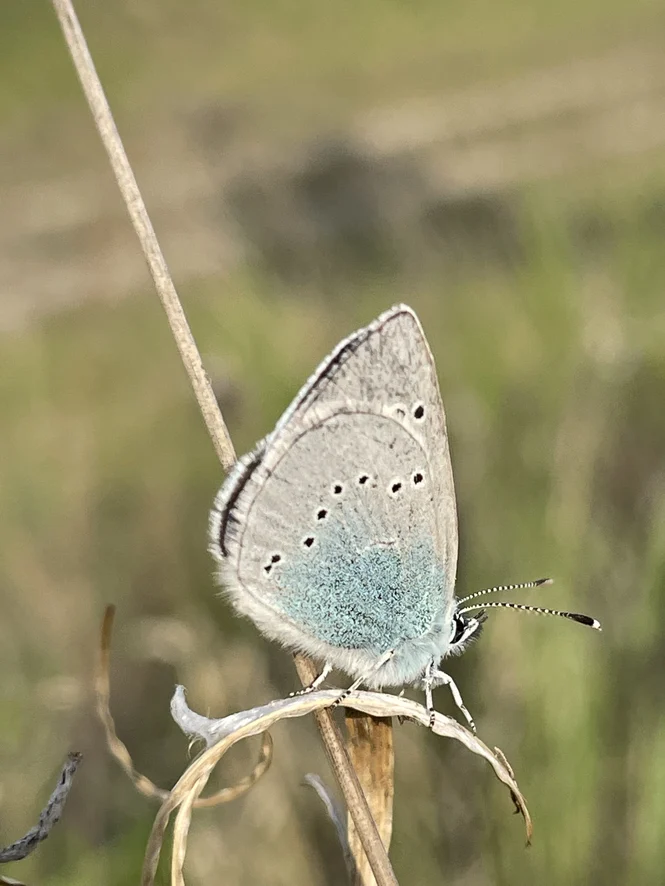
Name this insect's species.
Glaucopsyche alexis
